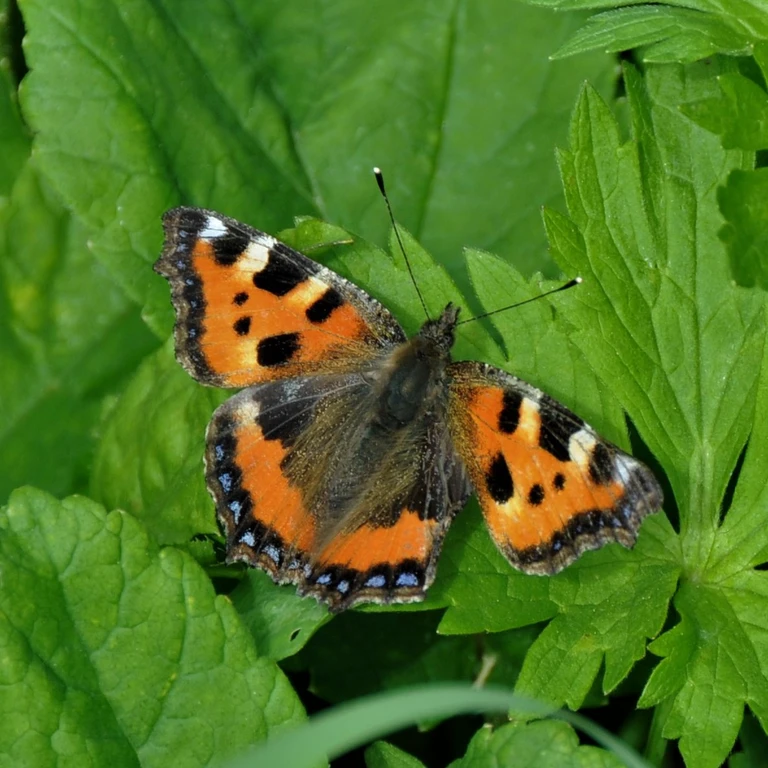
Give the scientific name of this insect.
Aglais urticae
